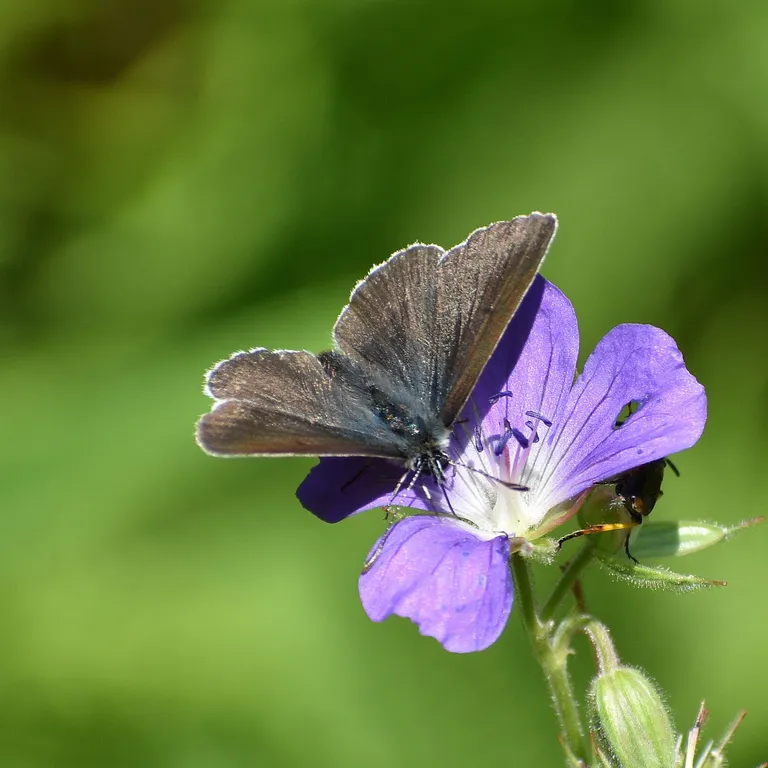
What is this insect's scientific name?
Eumedonia eumedon
